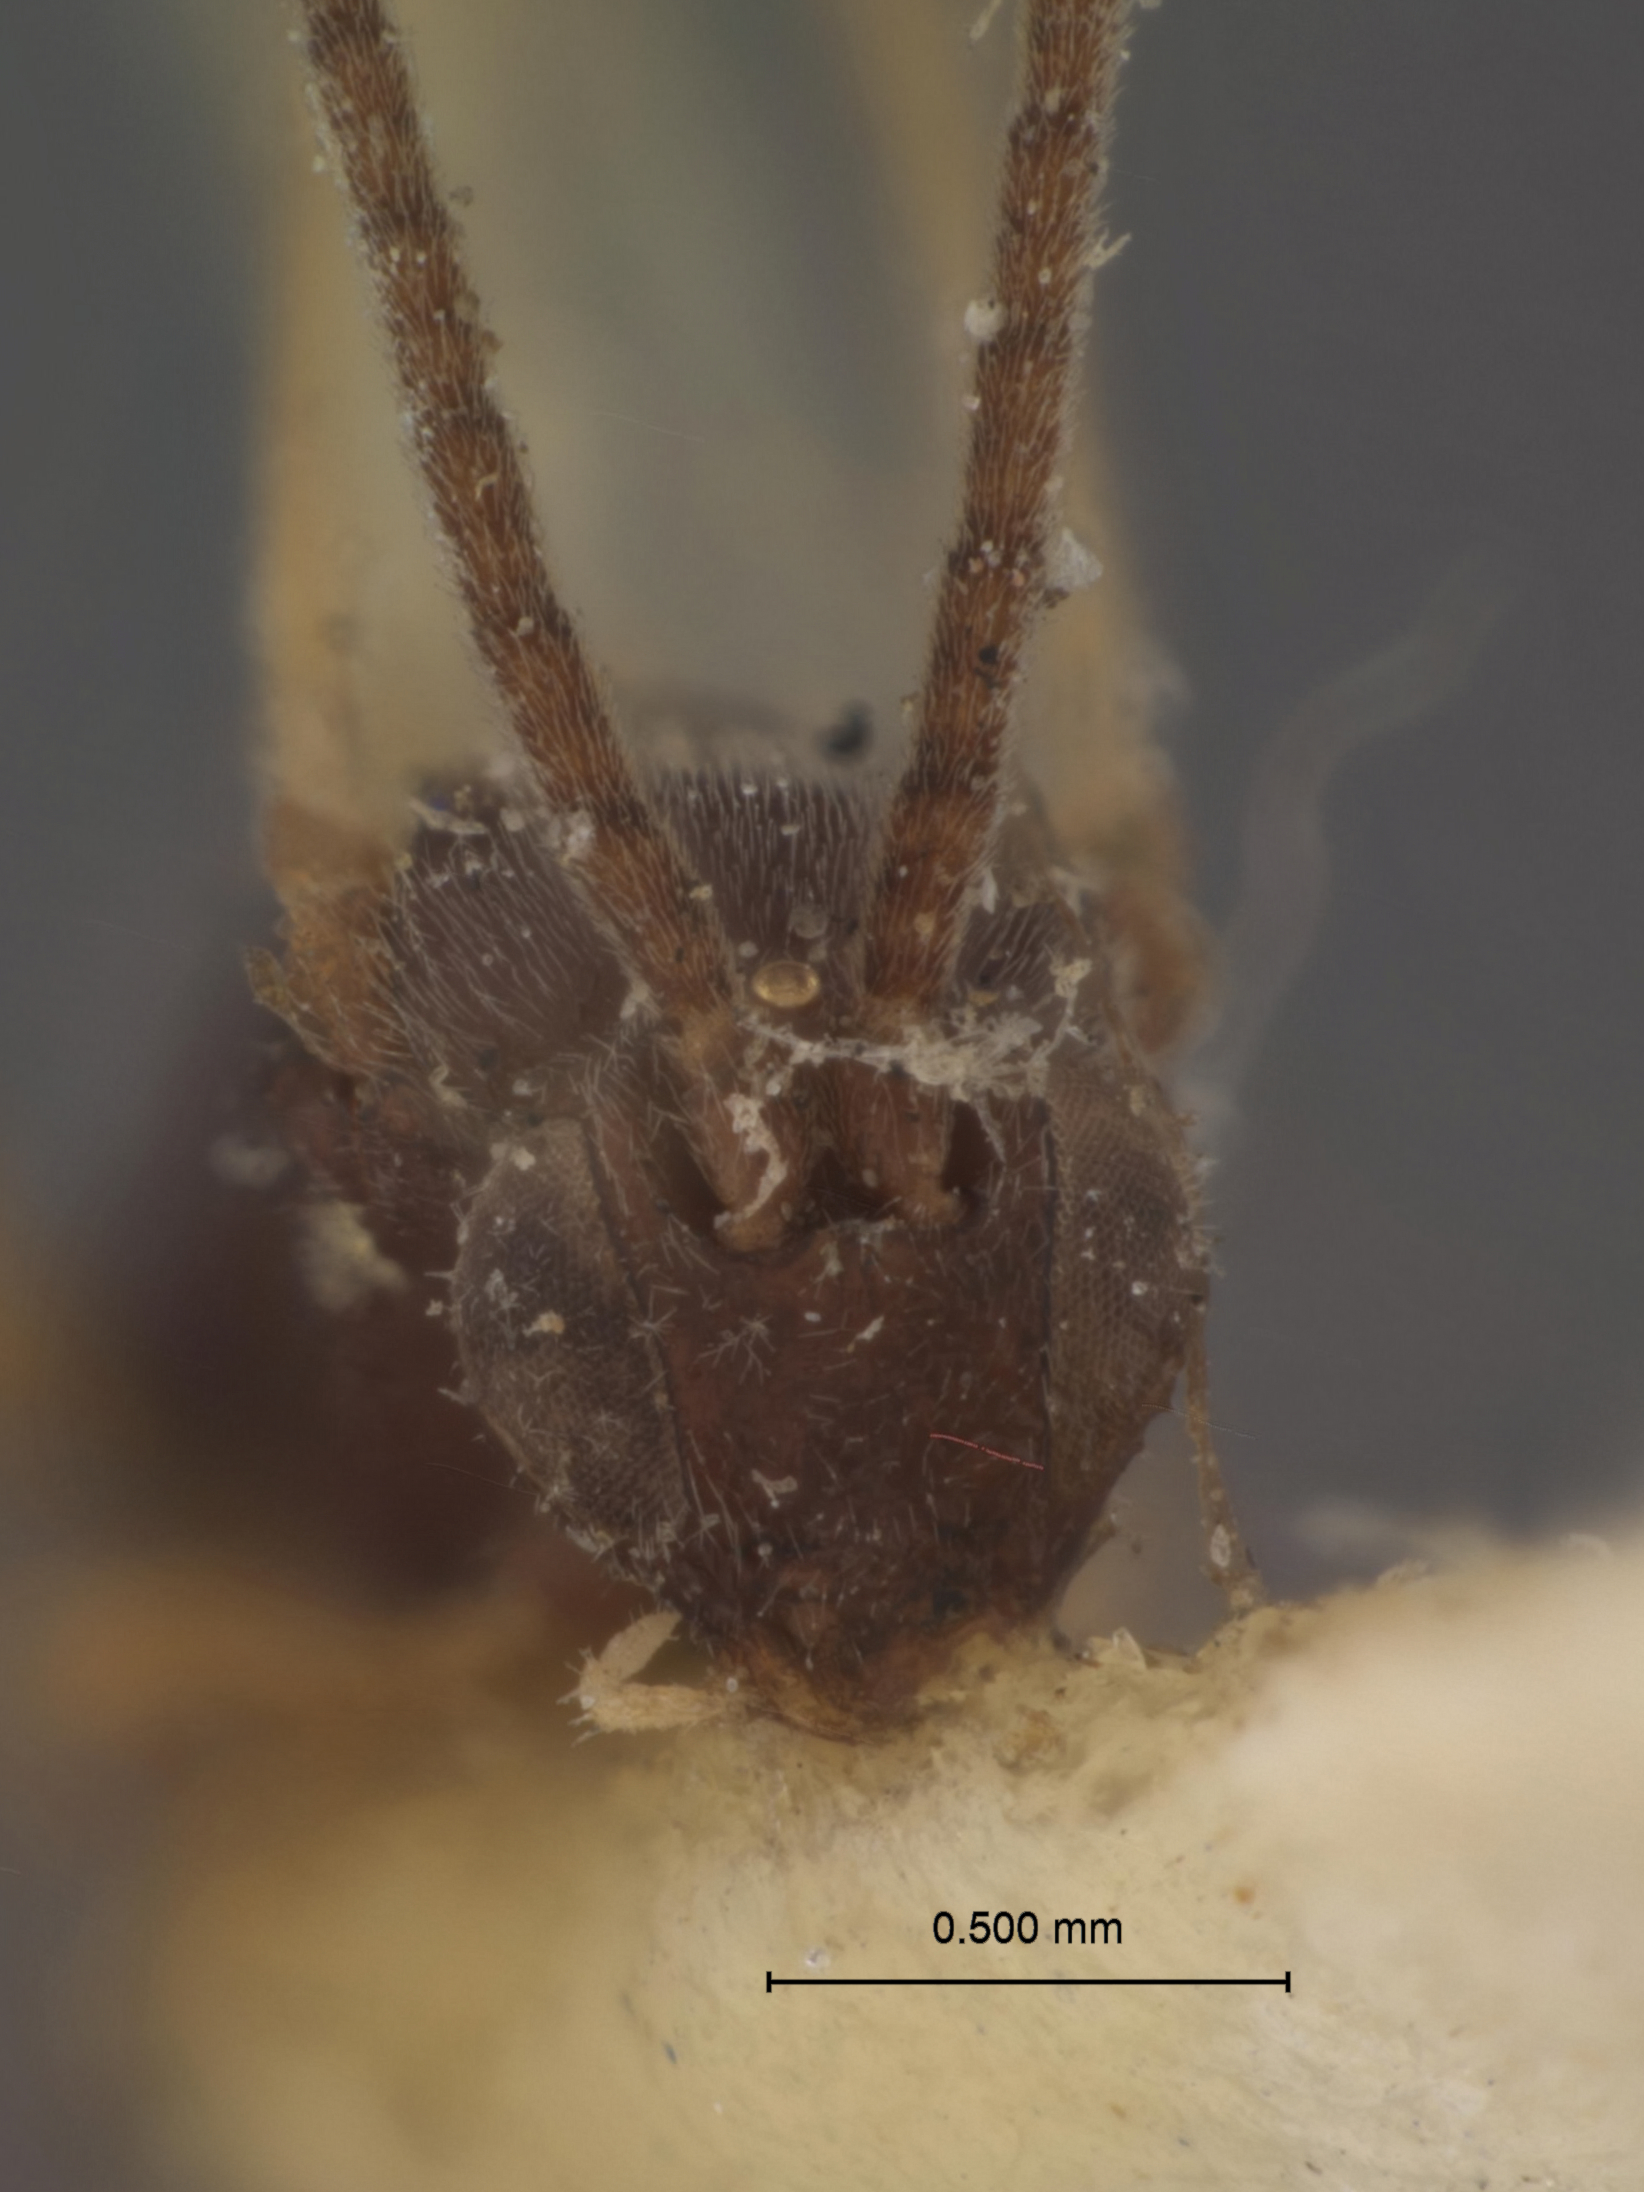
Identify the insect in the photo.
Apanteles agricola
